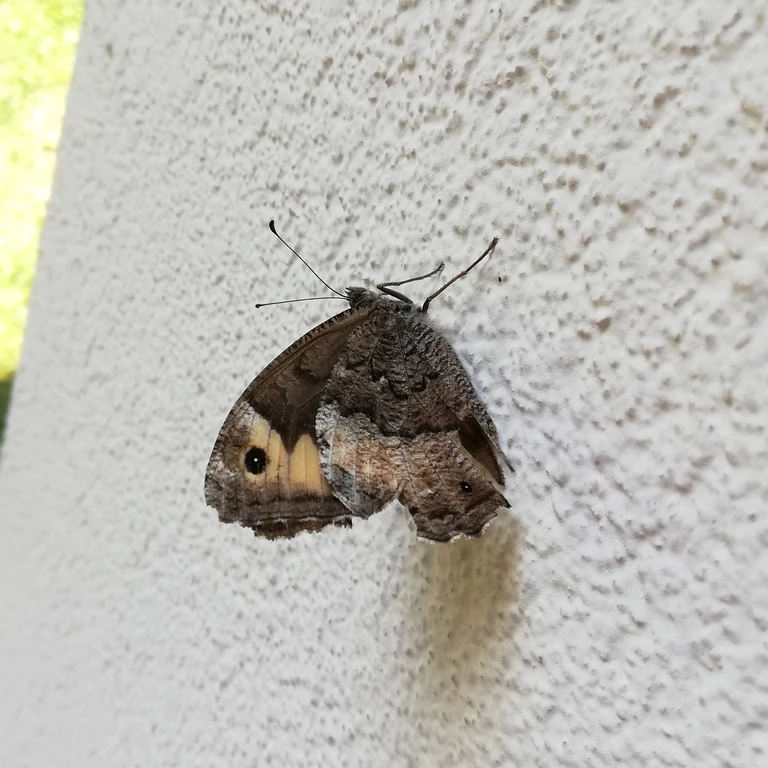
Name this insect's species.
Hipparchia fagi
